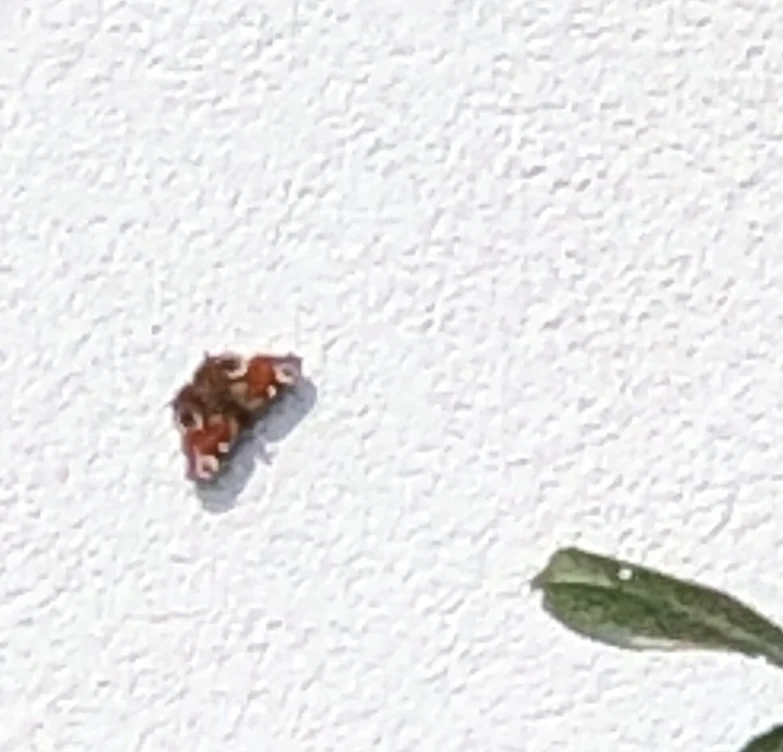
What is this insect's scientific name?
Aglais io
